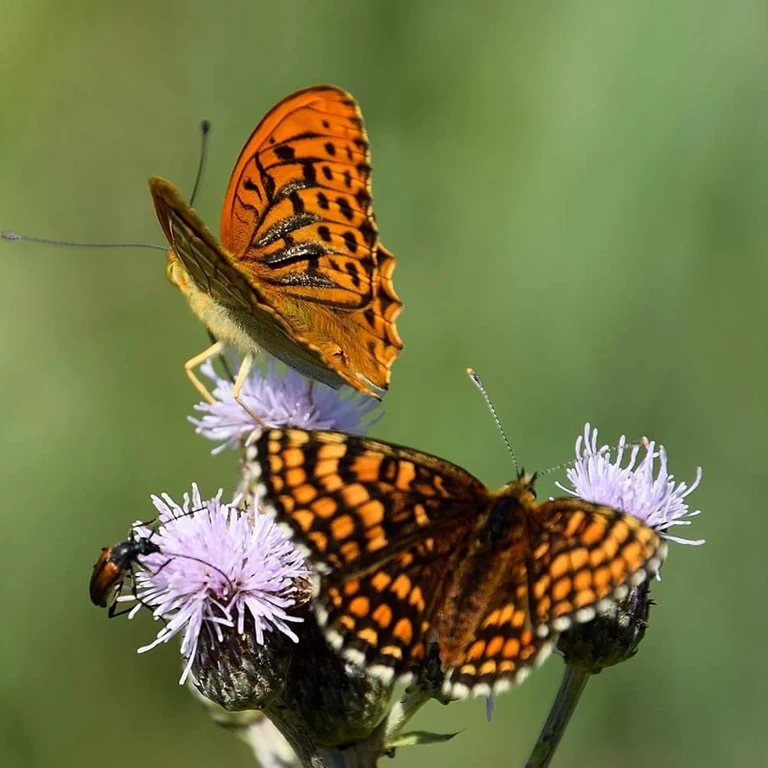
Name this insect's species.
Argynnis paphia
